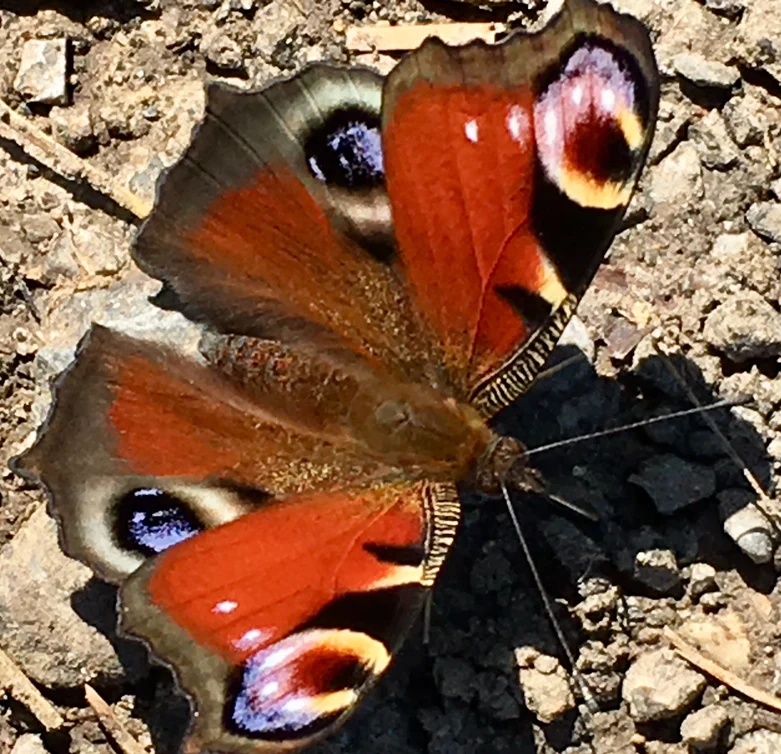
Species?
Aglais io
